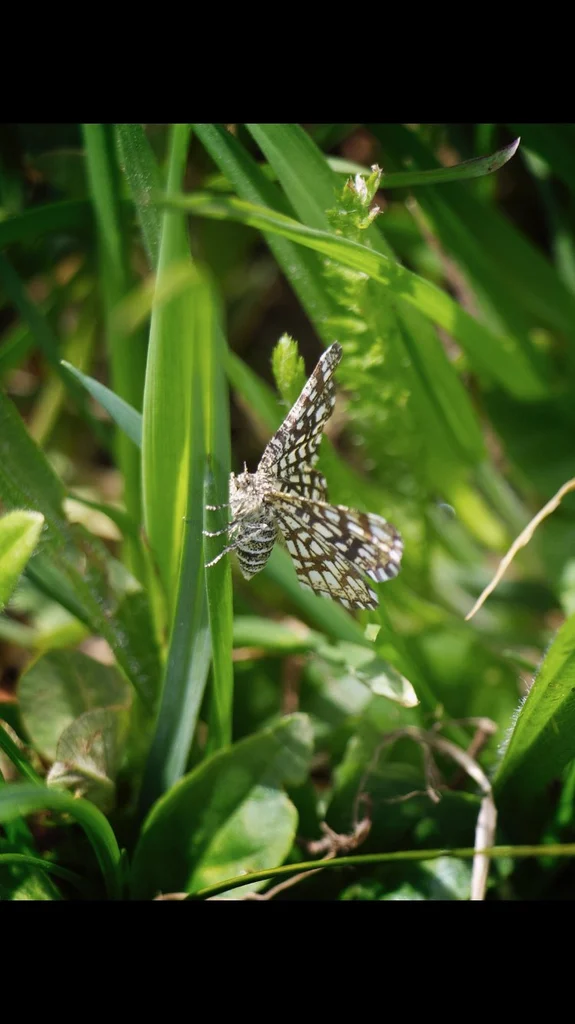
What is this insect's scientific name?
Chiasmia clathrata
